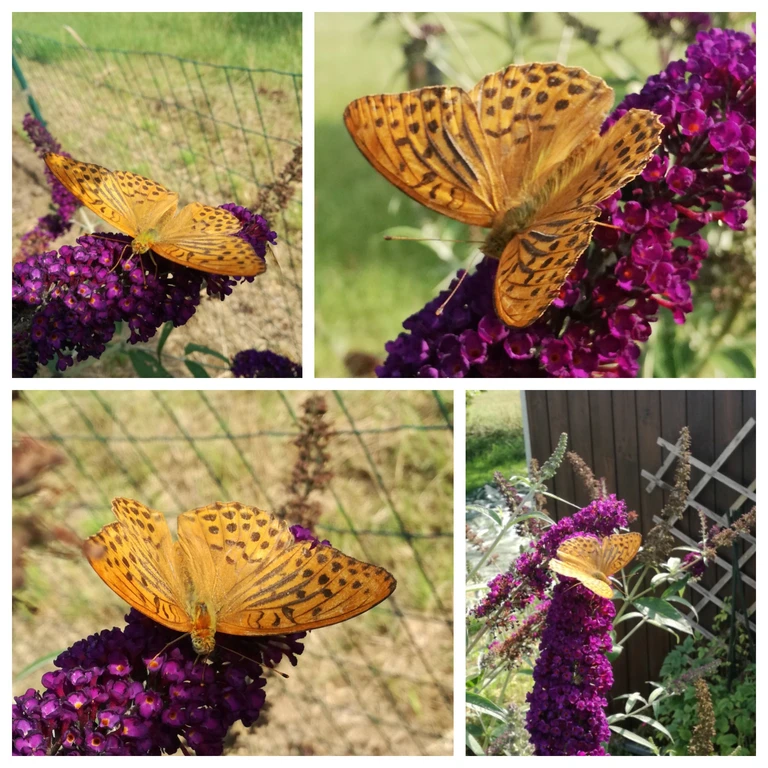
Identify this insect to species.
Argynnis paphia
